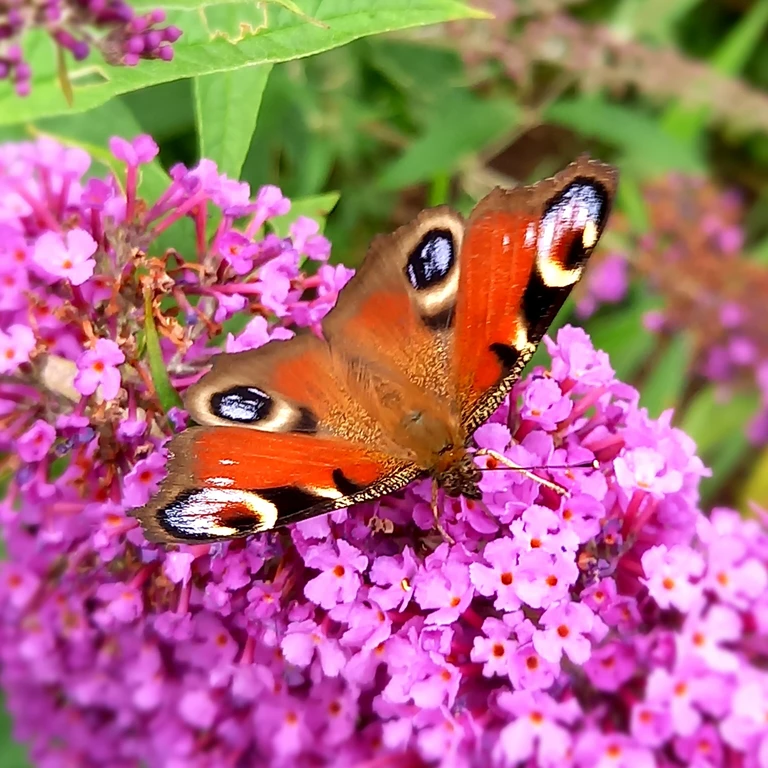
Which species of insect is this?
Aglais io
